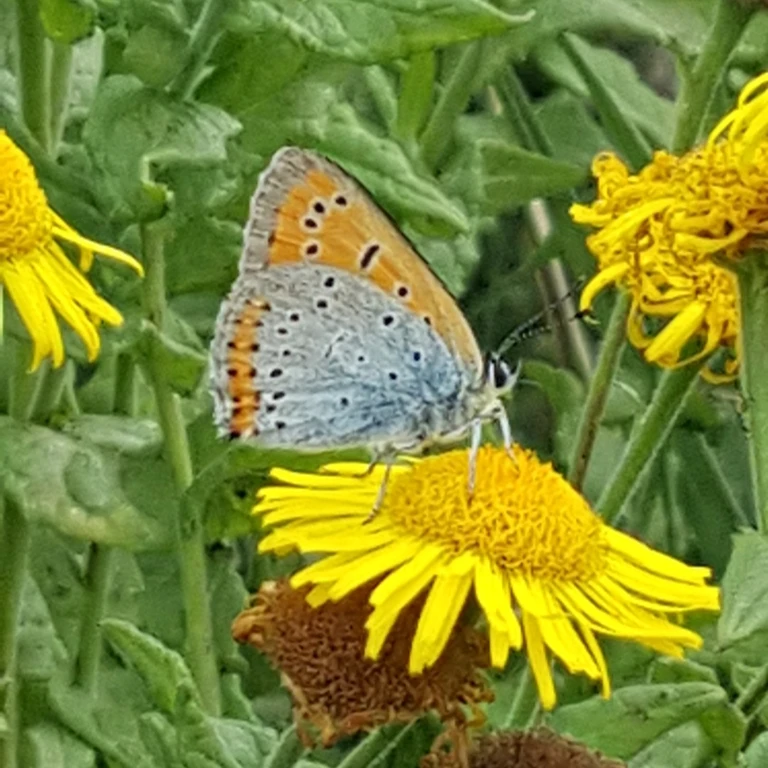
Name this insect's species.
Lycaena dispar
